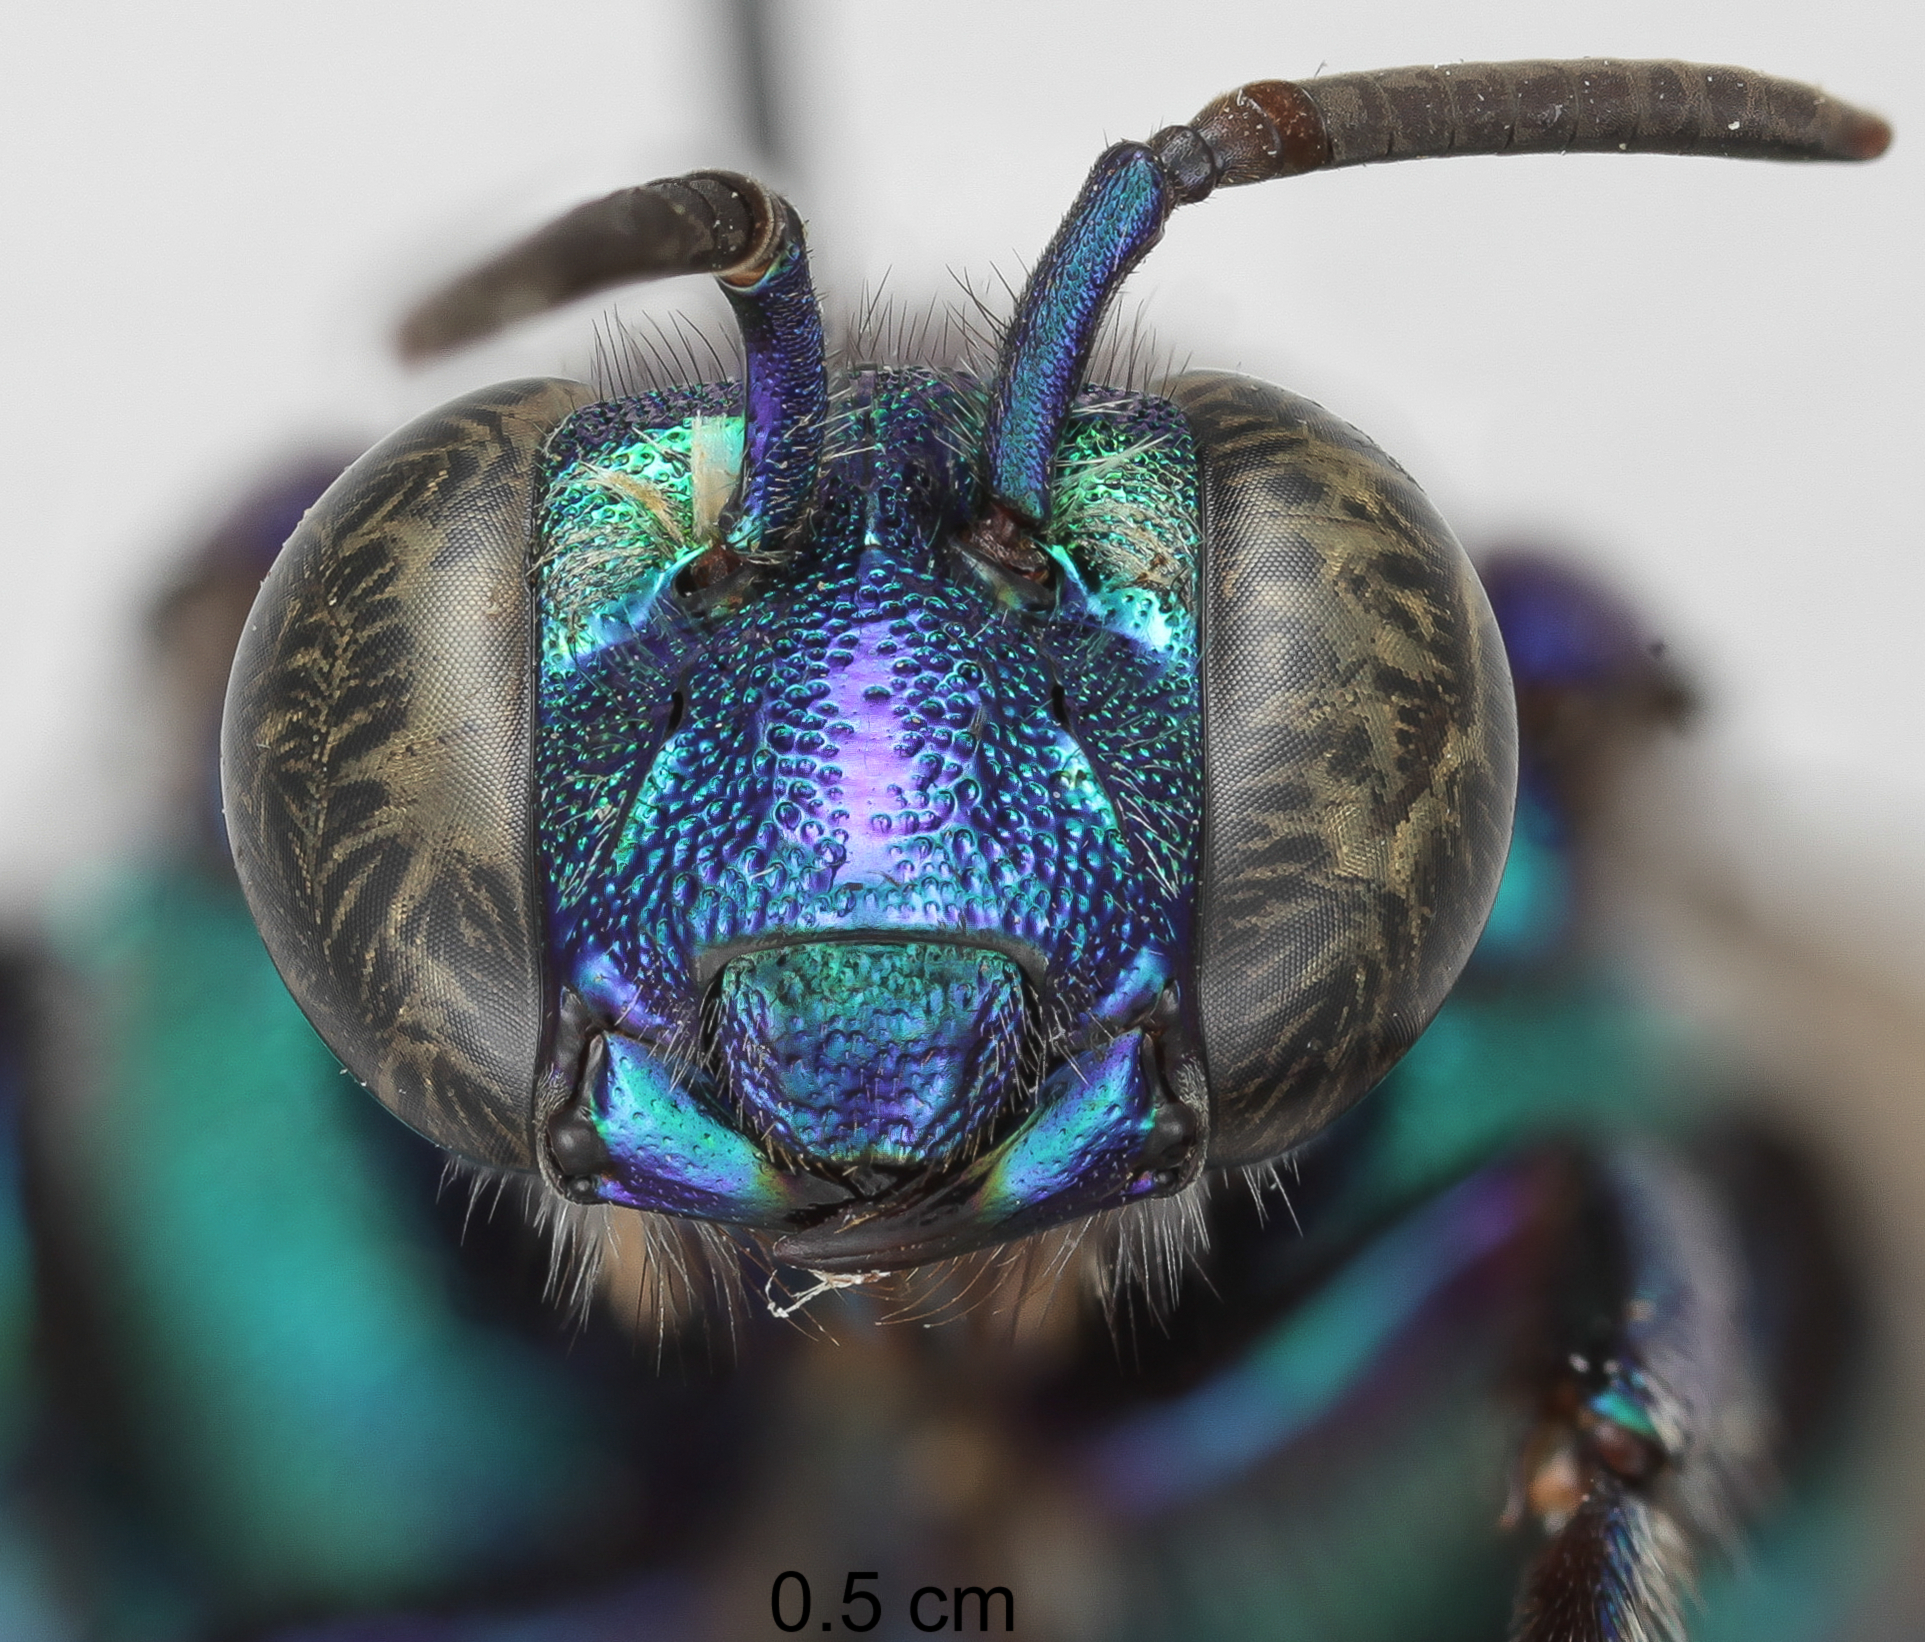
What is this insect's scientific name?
Exaerete smaragdina
